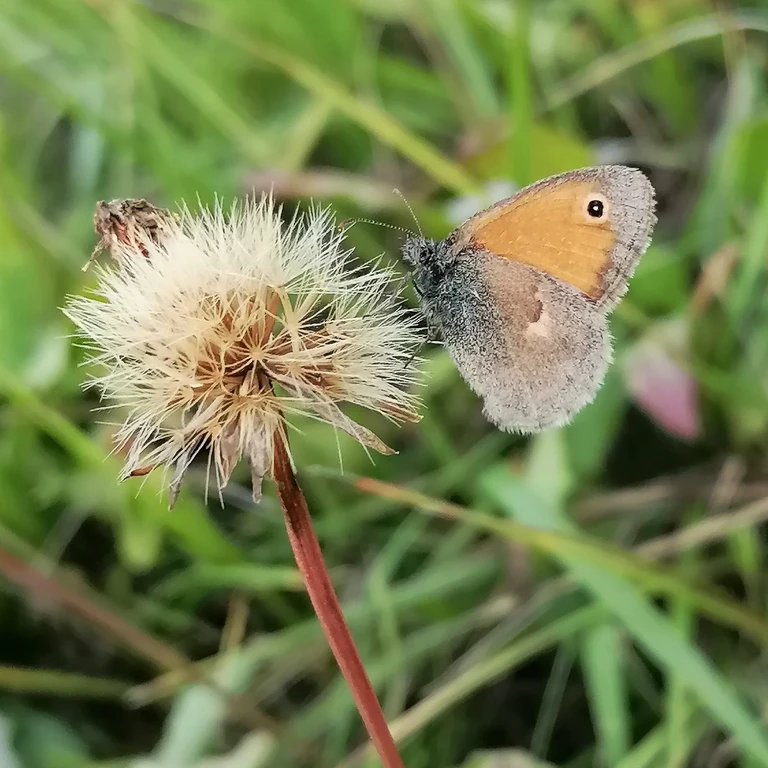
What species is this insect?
Coenonympha pamphilus
